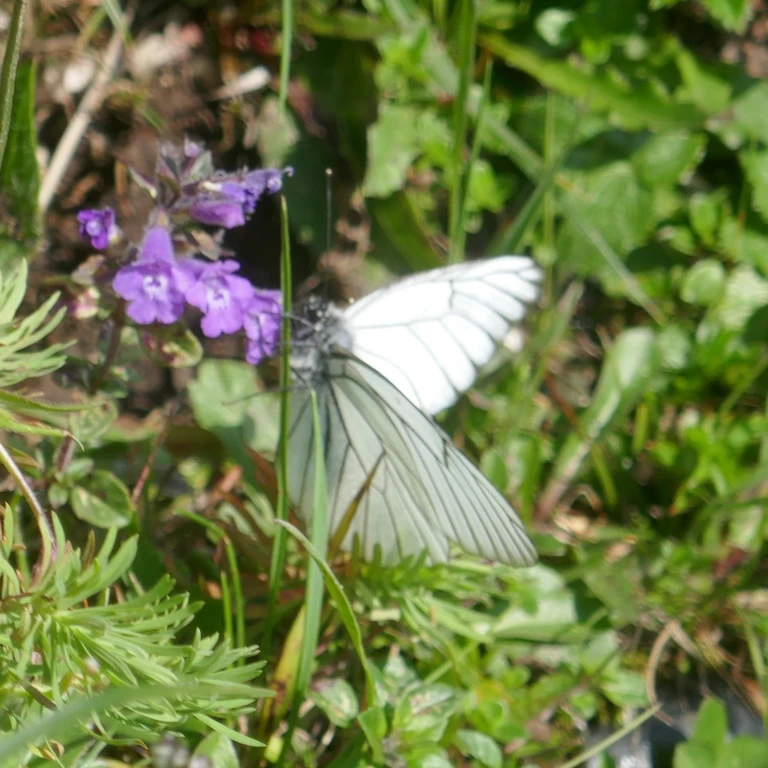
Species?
Aporia crataegi
